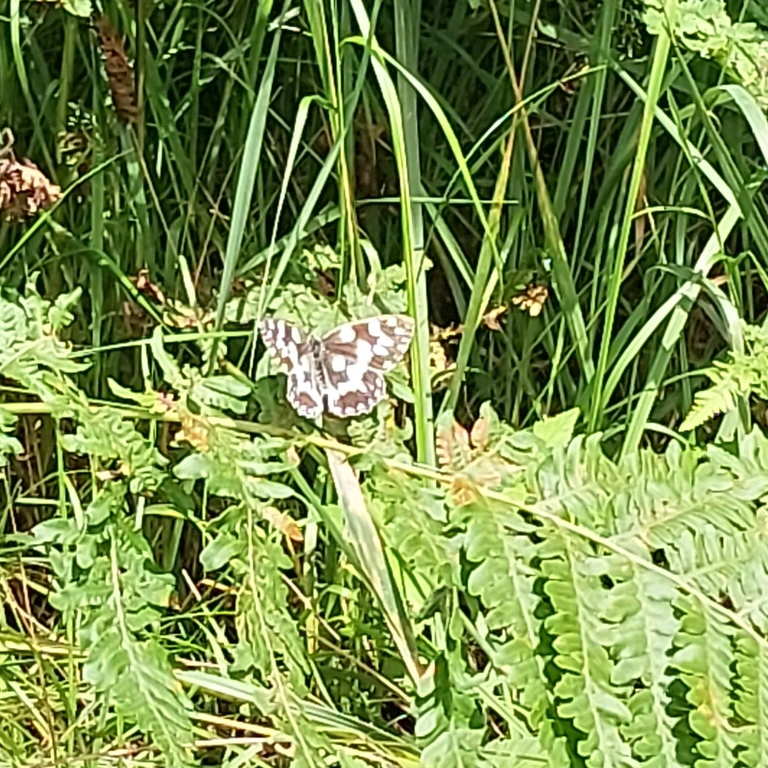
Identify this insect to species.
Melanargia galathea
